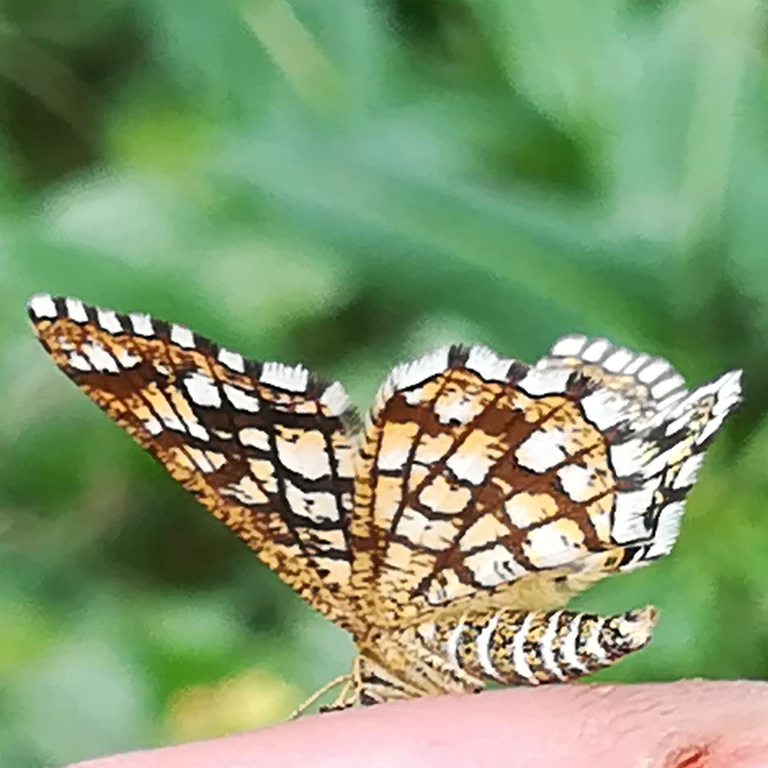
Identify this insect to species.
Chiasmia clathrata
